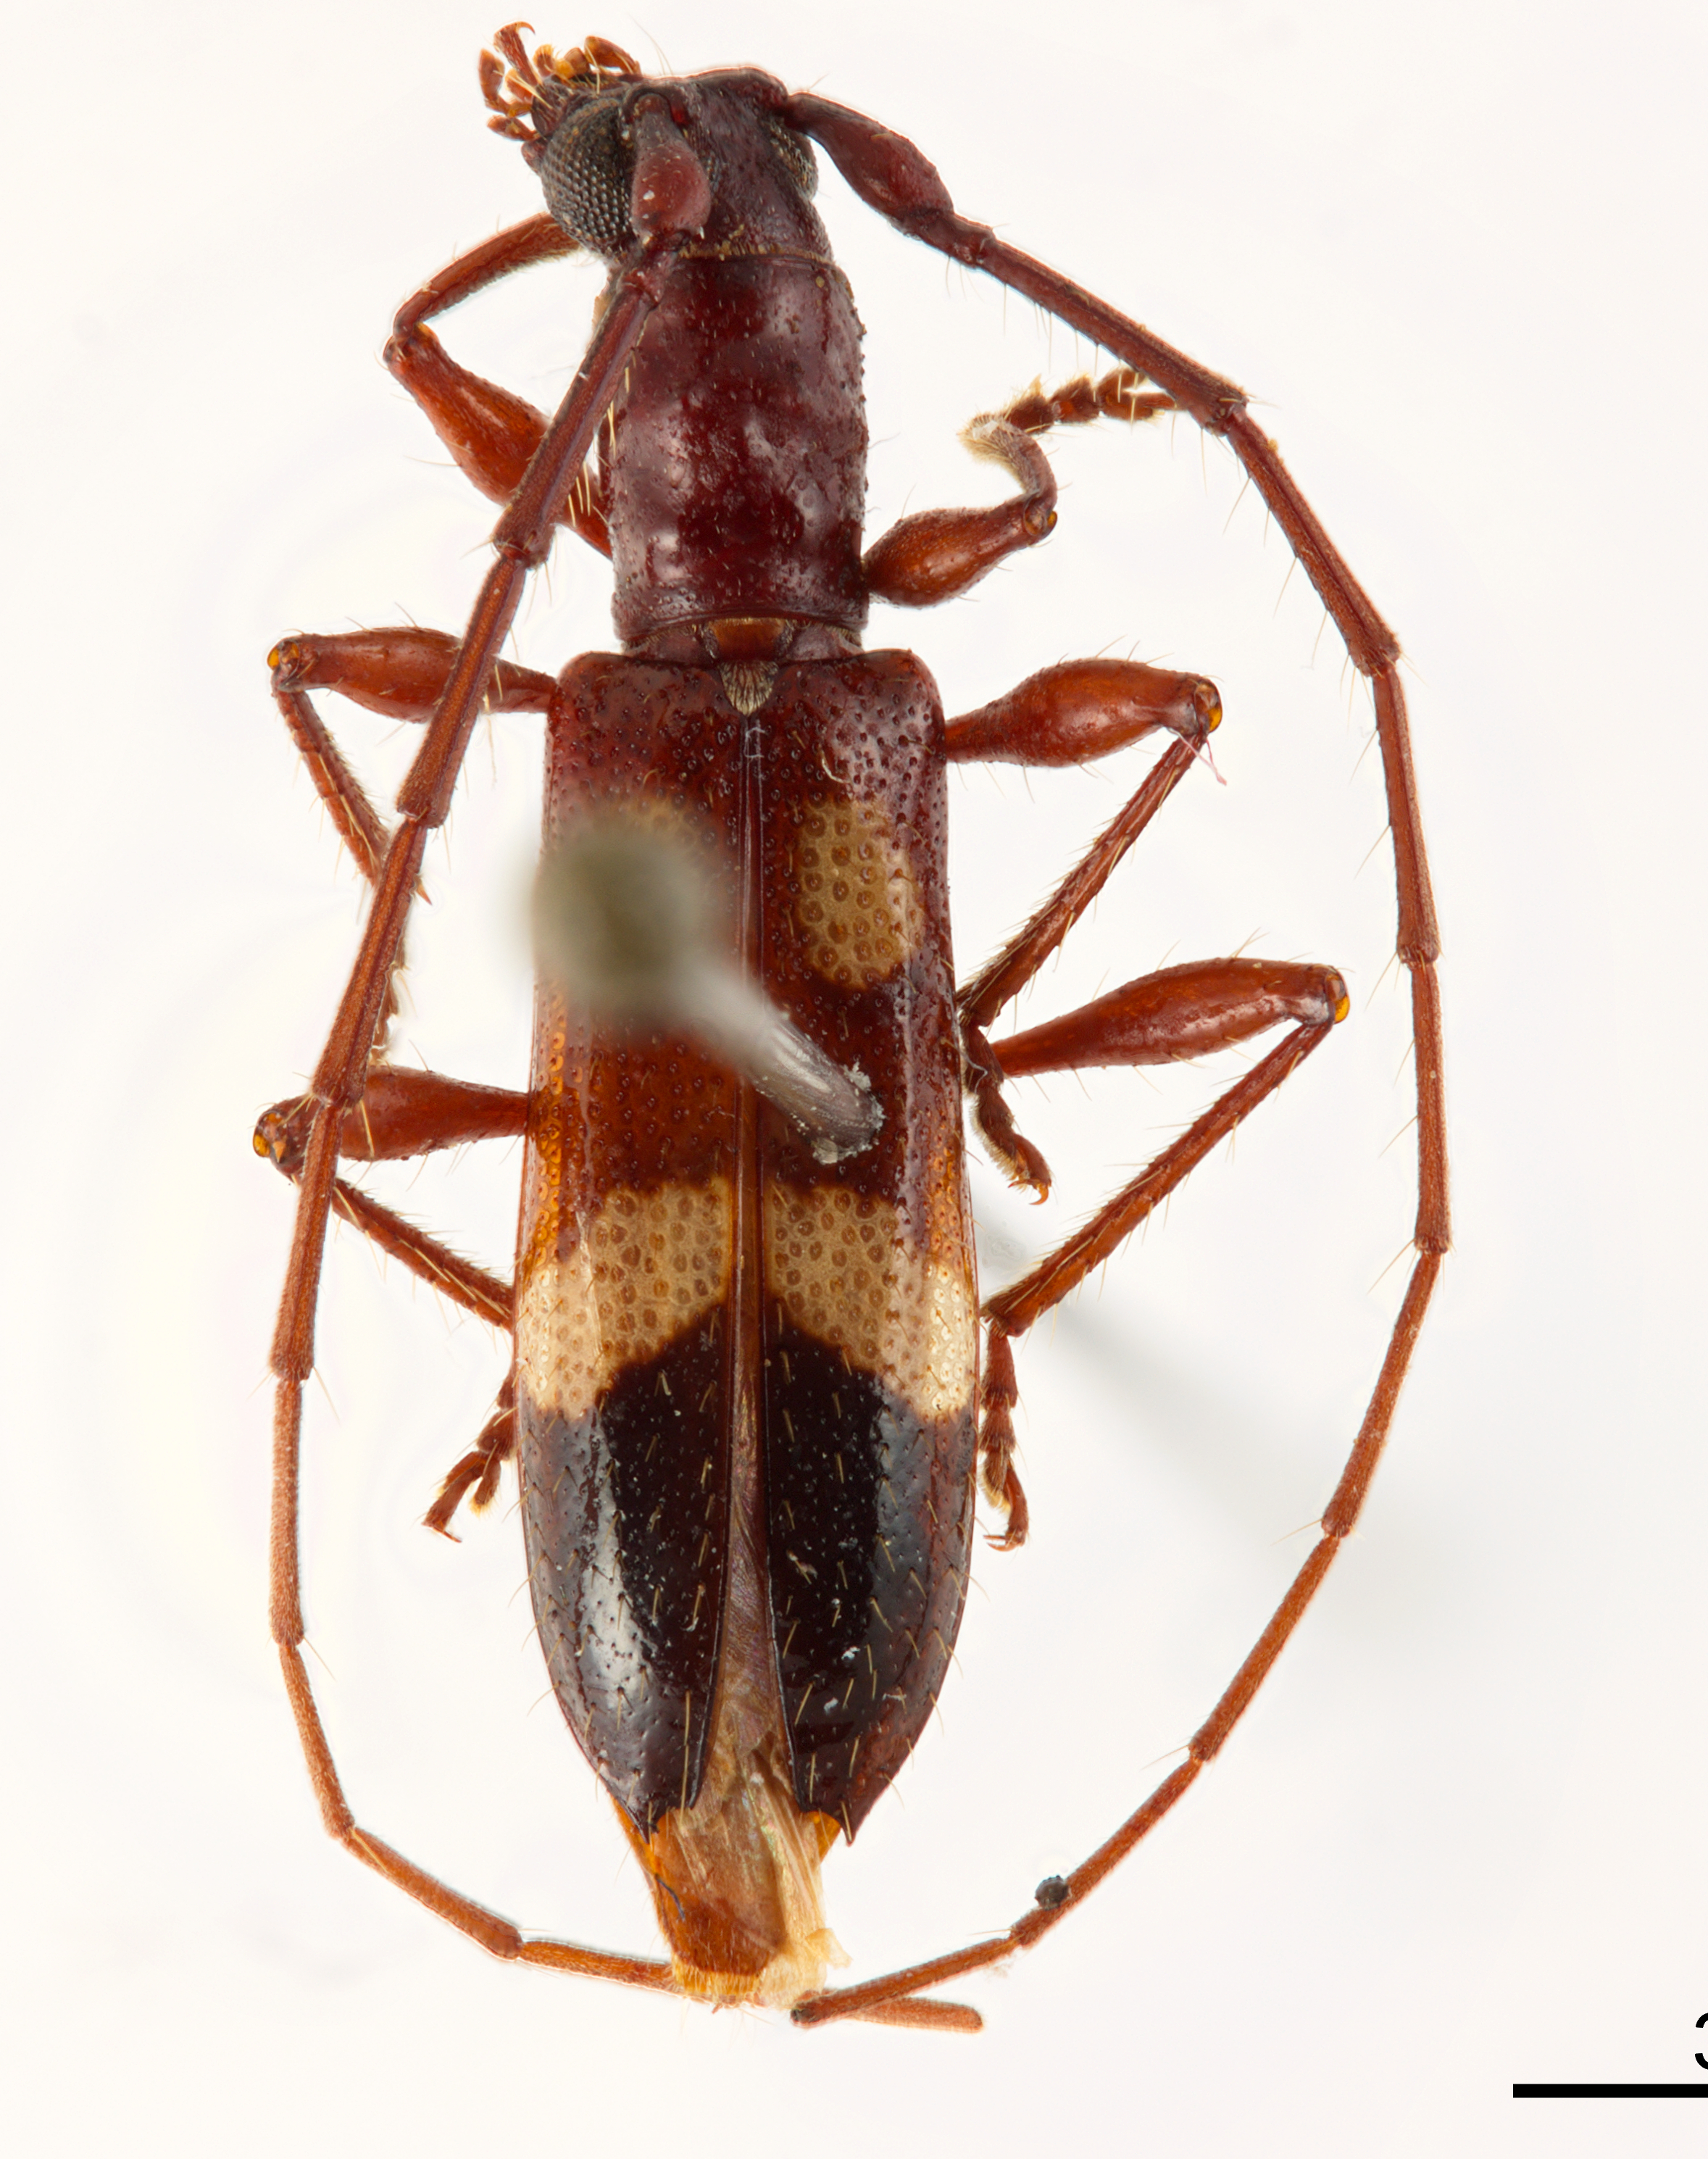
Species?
Tropidion epaphum
